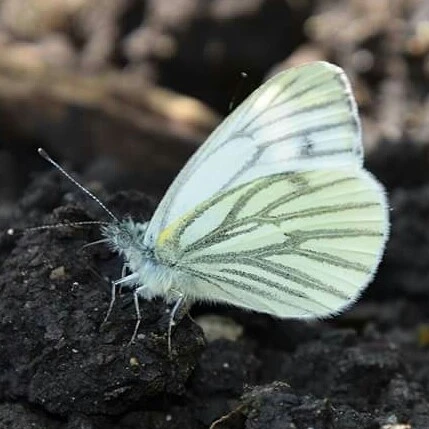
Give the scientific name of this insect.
Pieris napi
